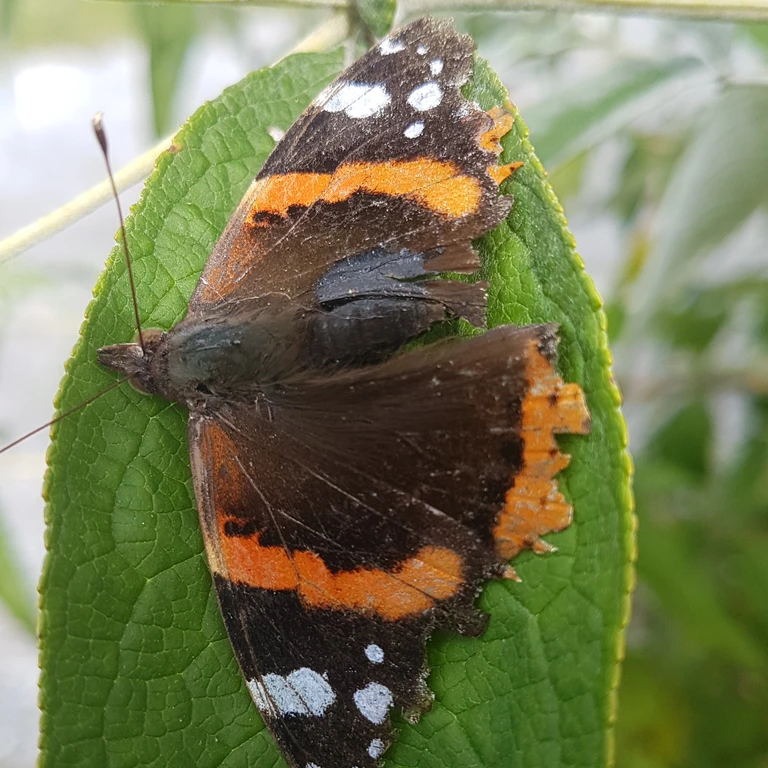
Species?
Vanessa atalanta
